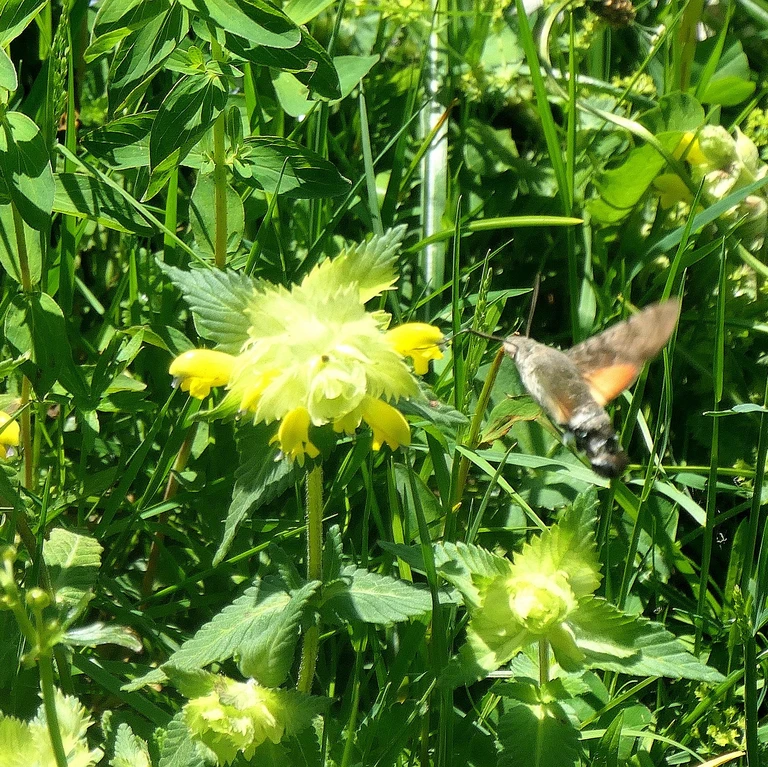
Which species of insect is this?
Macroglossum stellatarum
